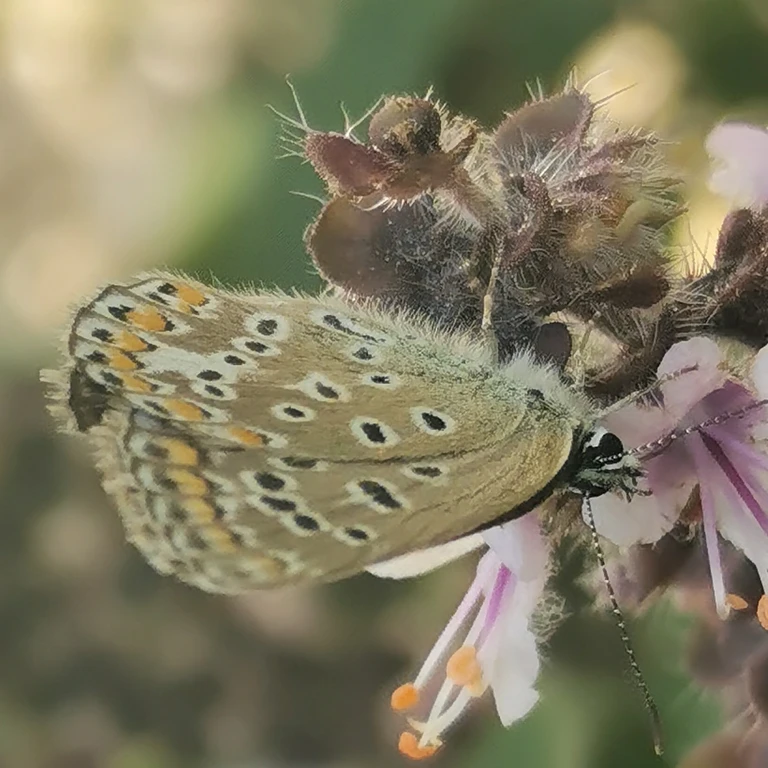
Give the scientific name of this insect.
Polyommatus icarus
